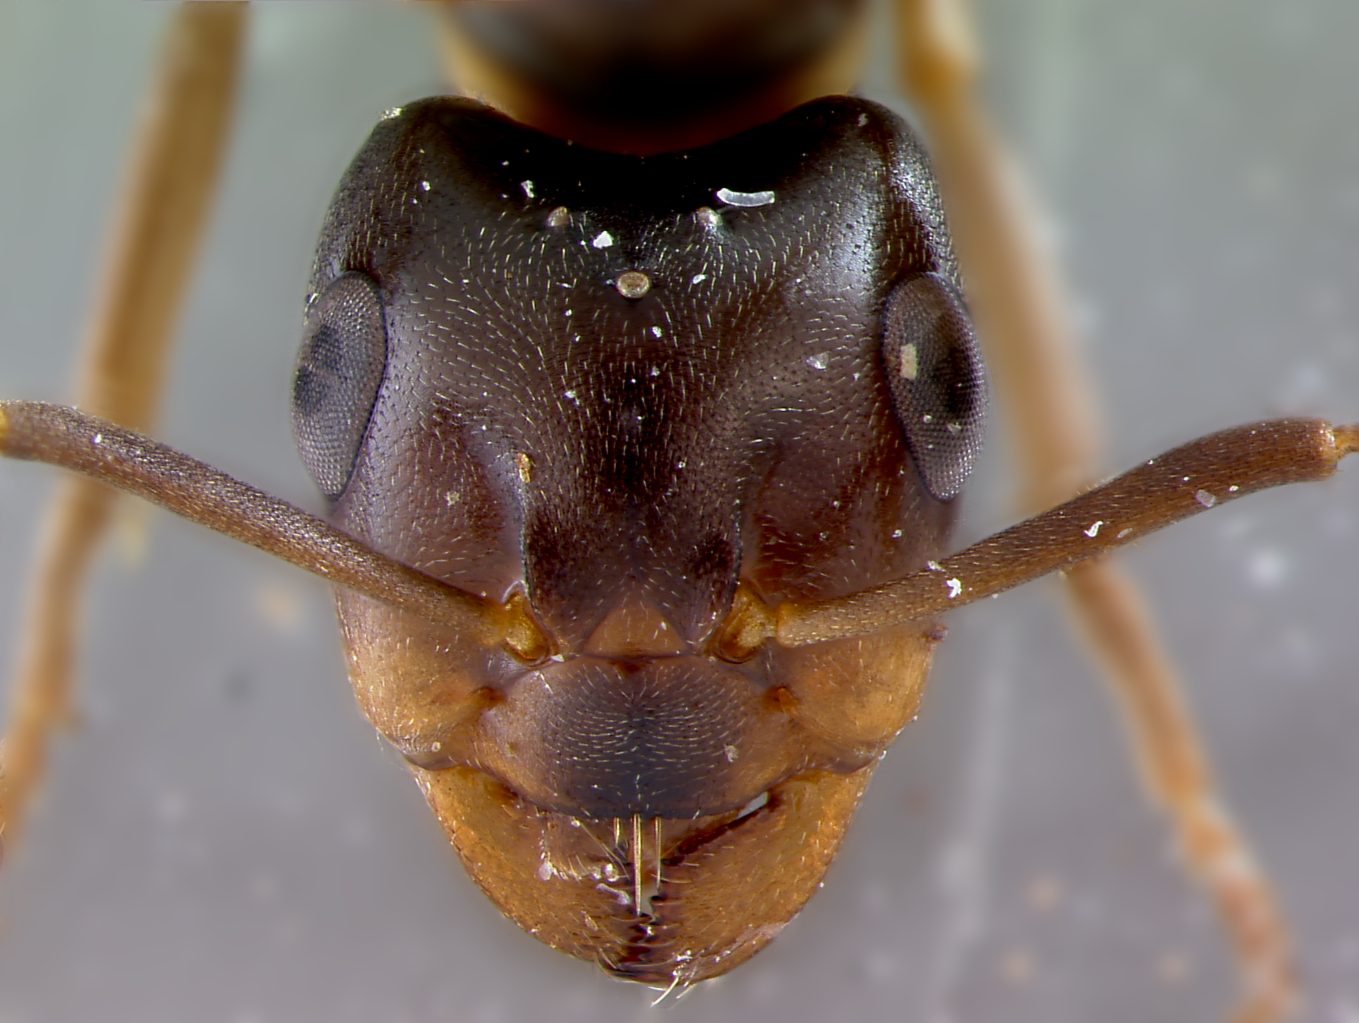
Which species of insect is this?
Formica naefi
